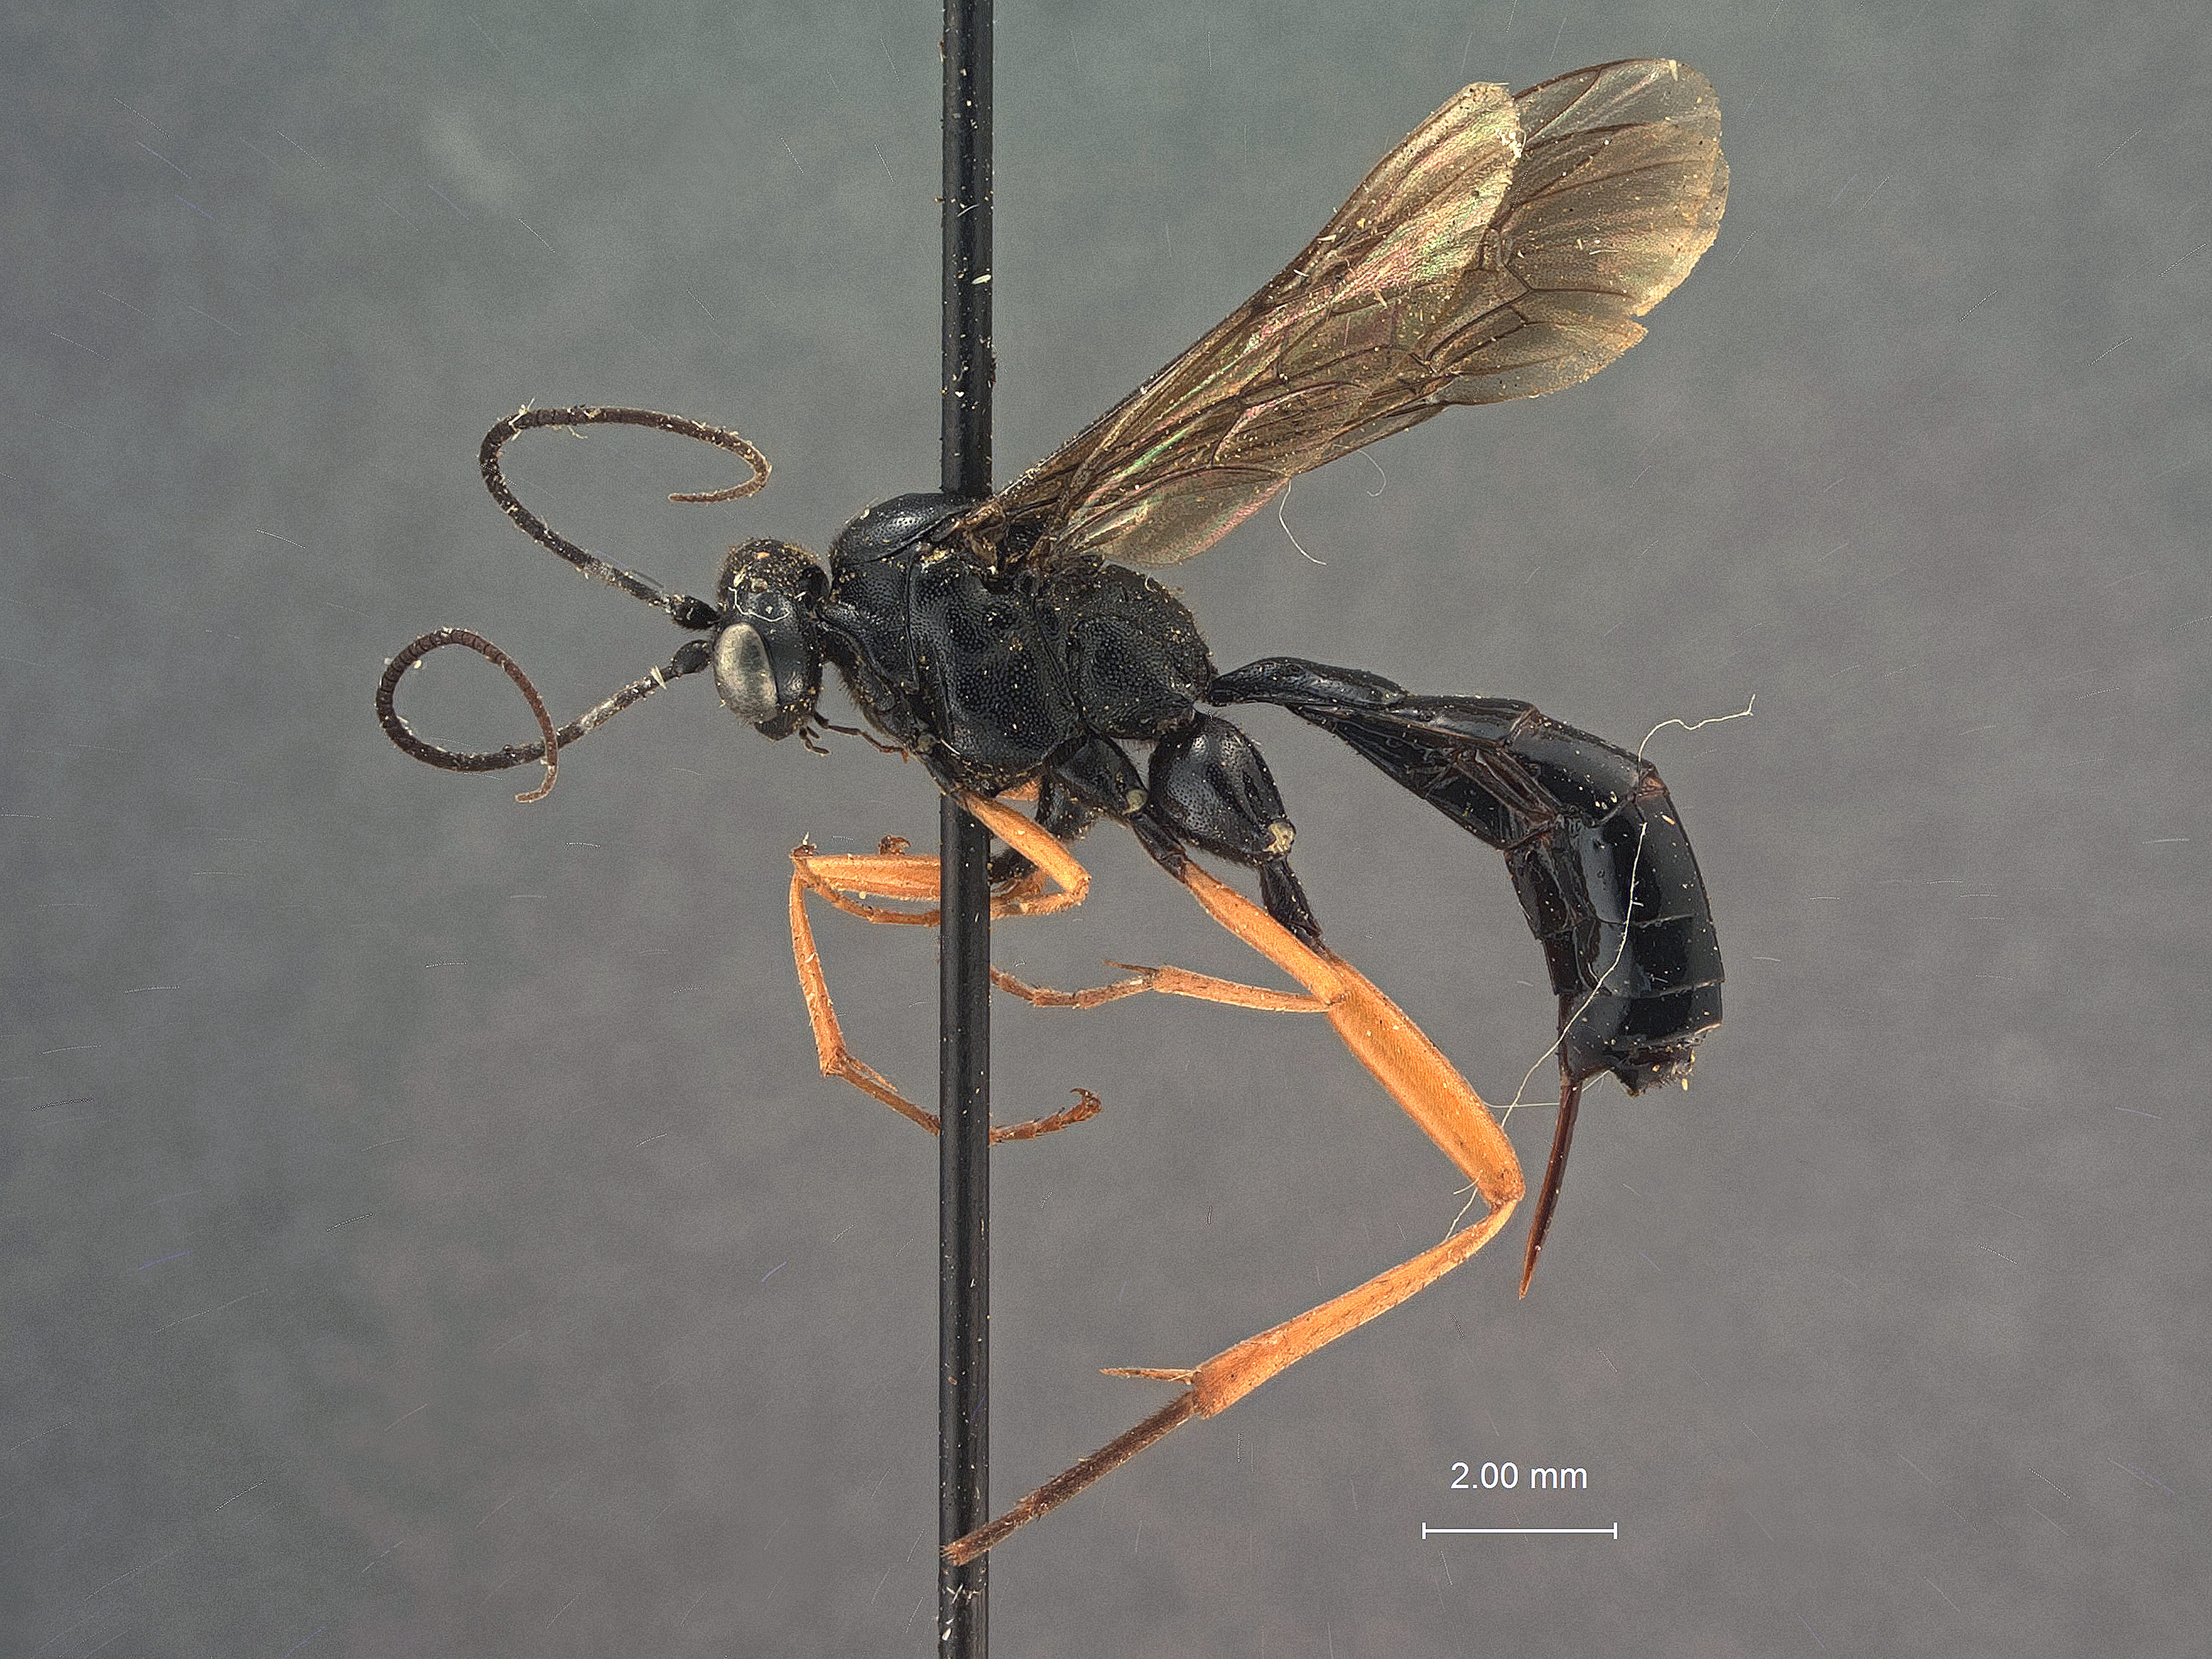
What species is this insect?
Exetastes dilutipes
